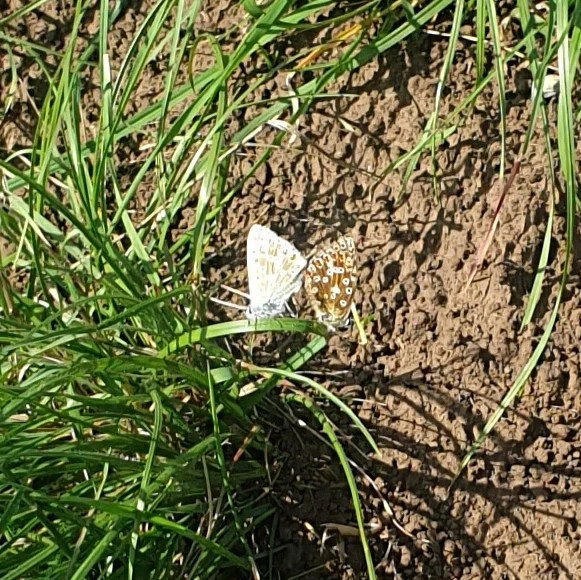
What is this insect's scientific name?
Lysandra coridon
